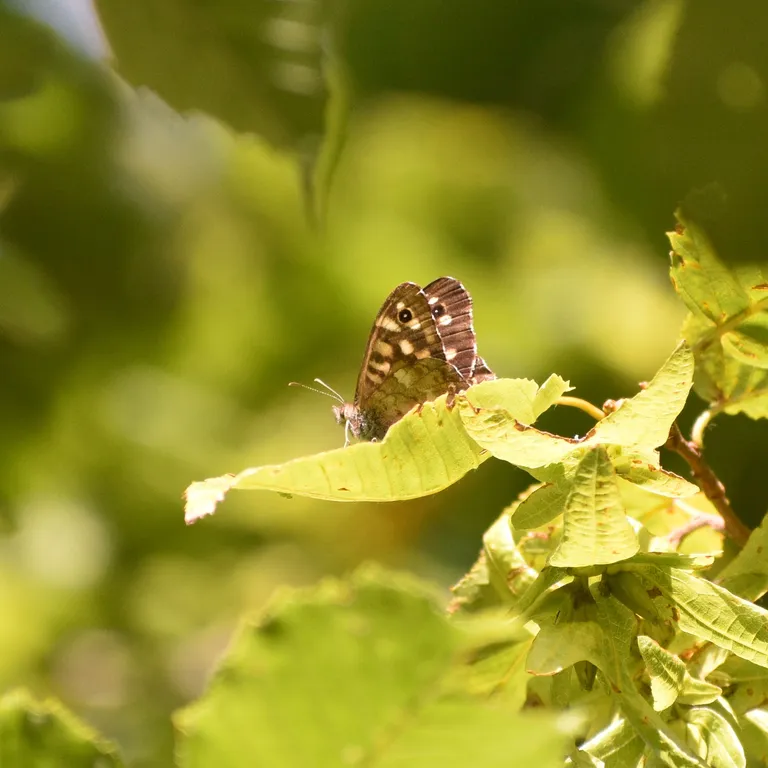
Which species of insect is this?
Pararge aegeria
